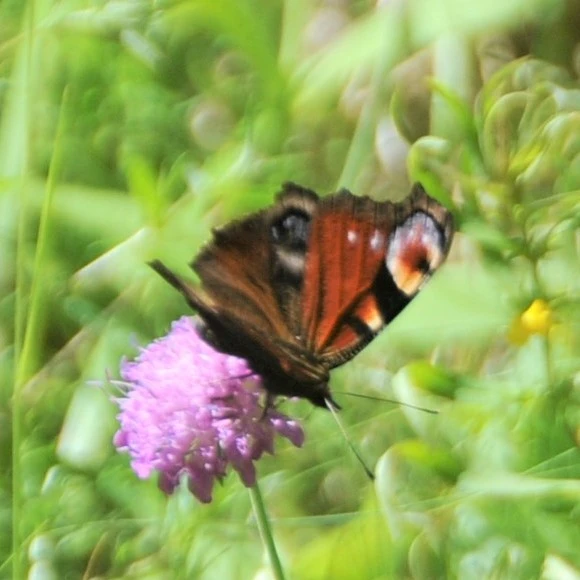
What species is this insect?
Aglais io
